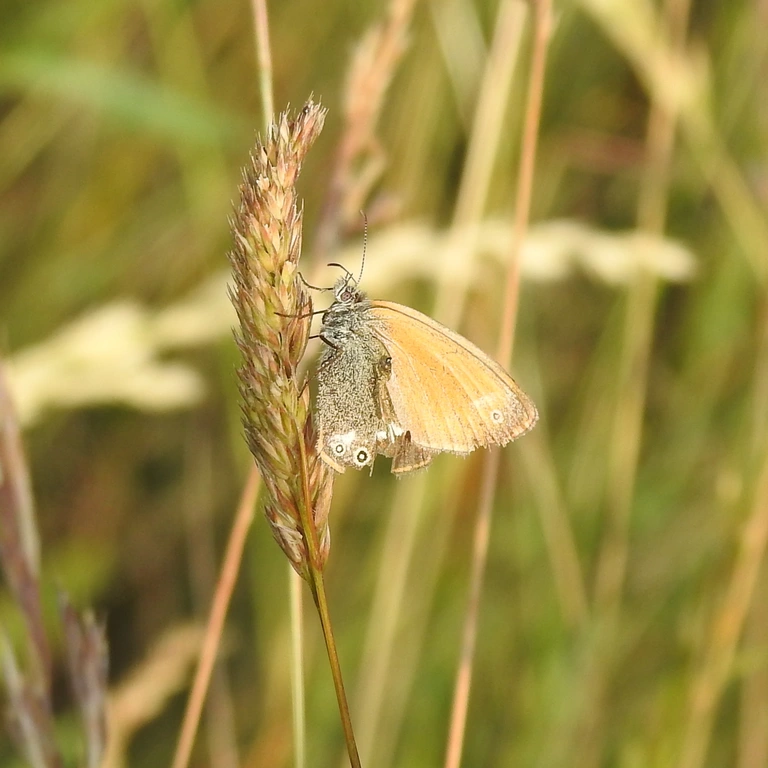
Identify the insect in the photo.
Coenonympha glycerion (also Coenonympha iphis)
